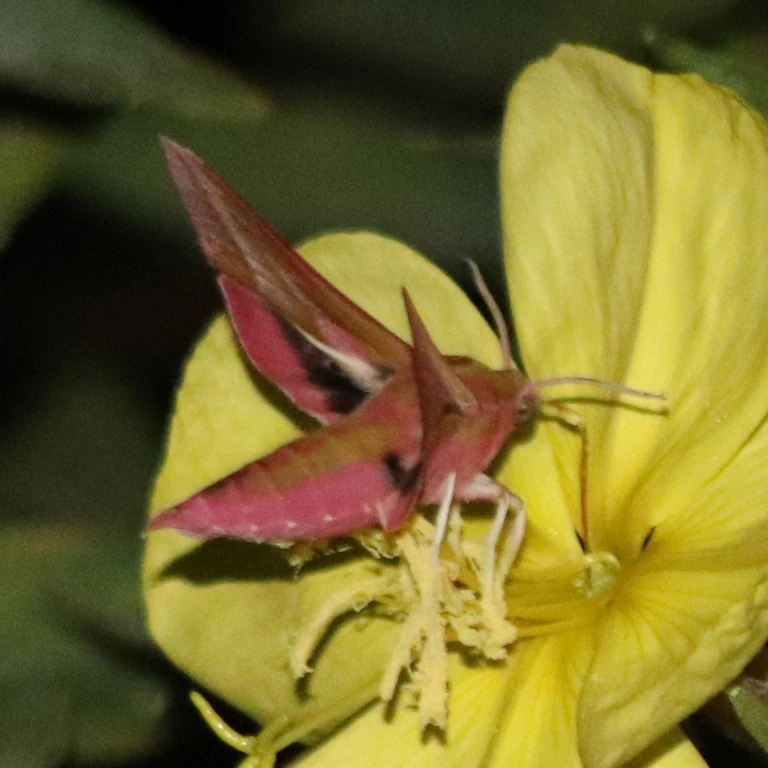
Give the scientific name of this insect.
Deilephila elpenor
